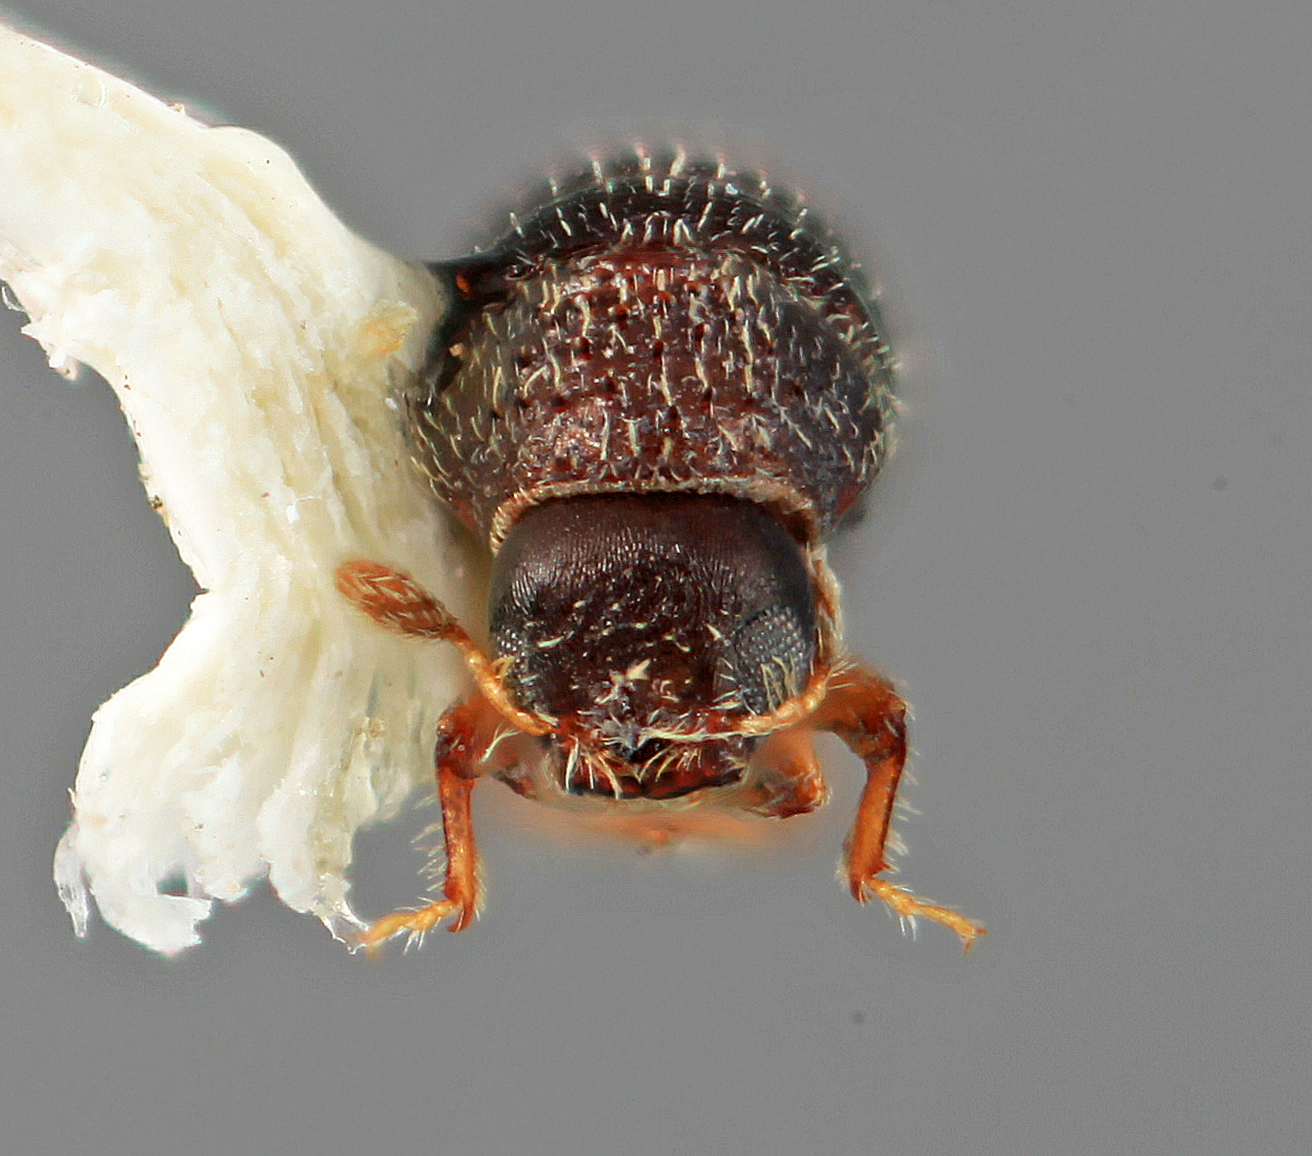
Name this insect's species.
Pseudothysanoes plumalis
